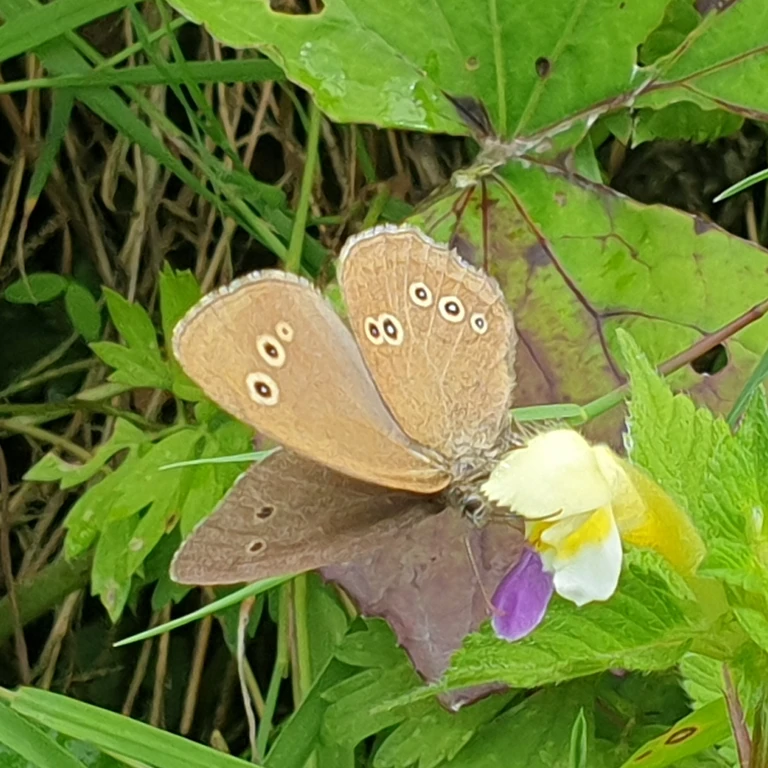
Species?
Aphantopus hyperantus
